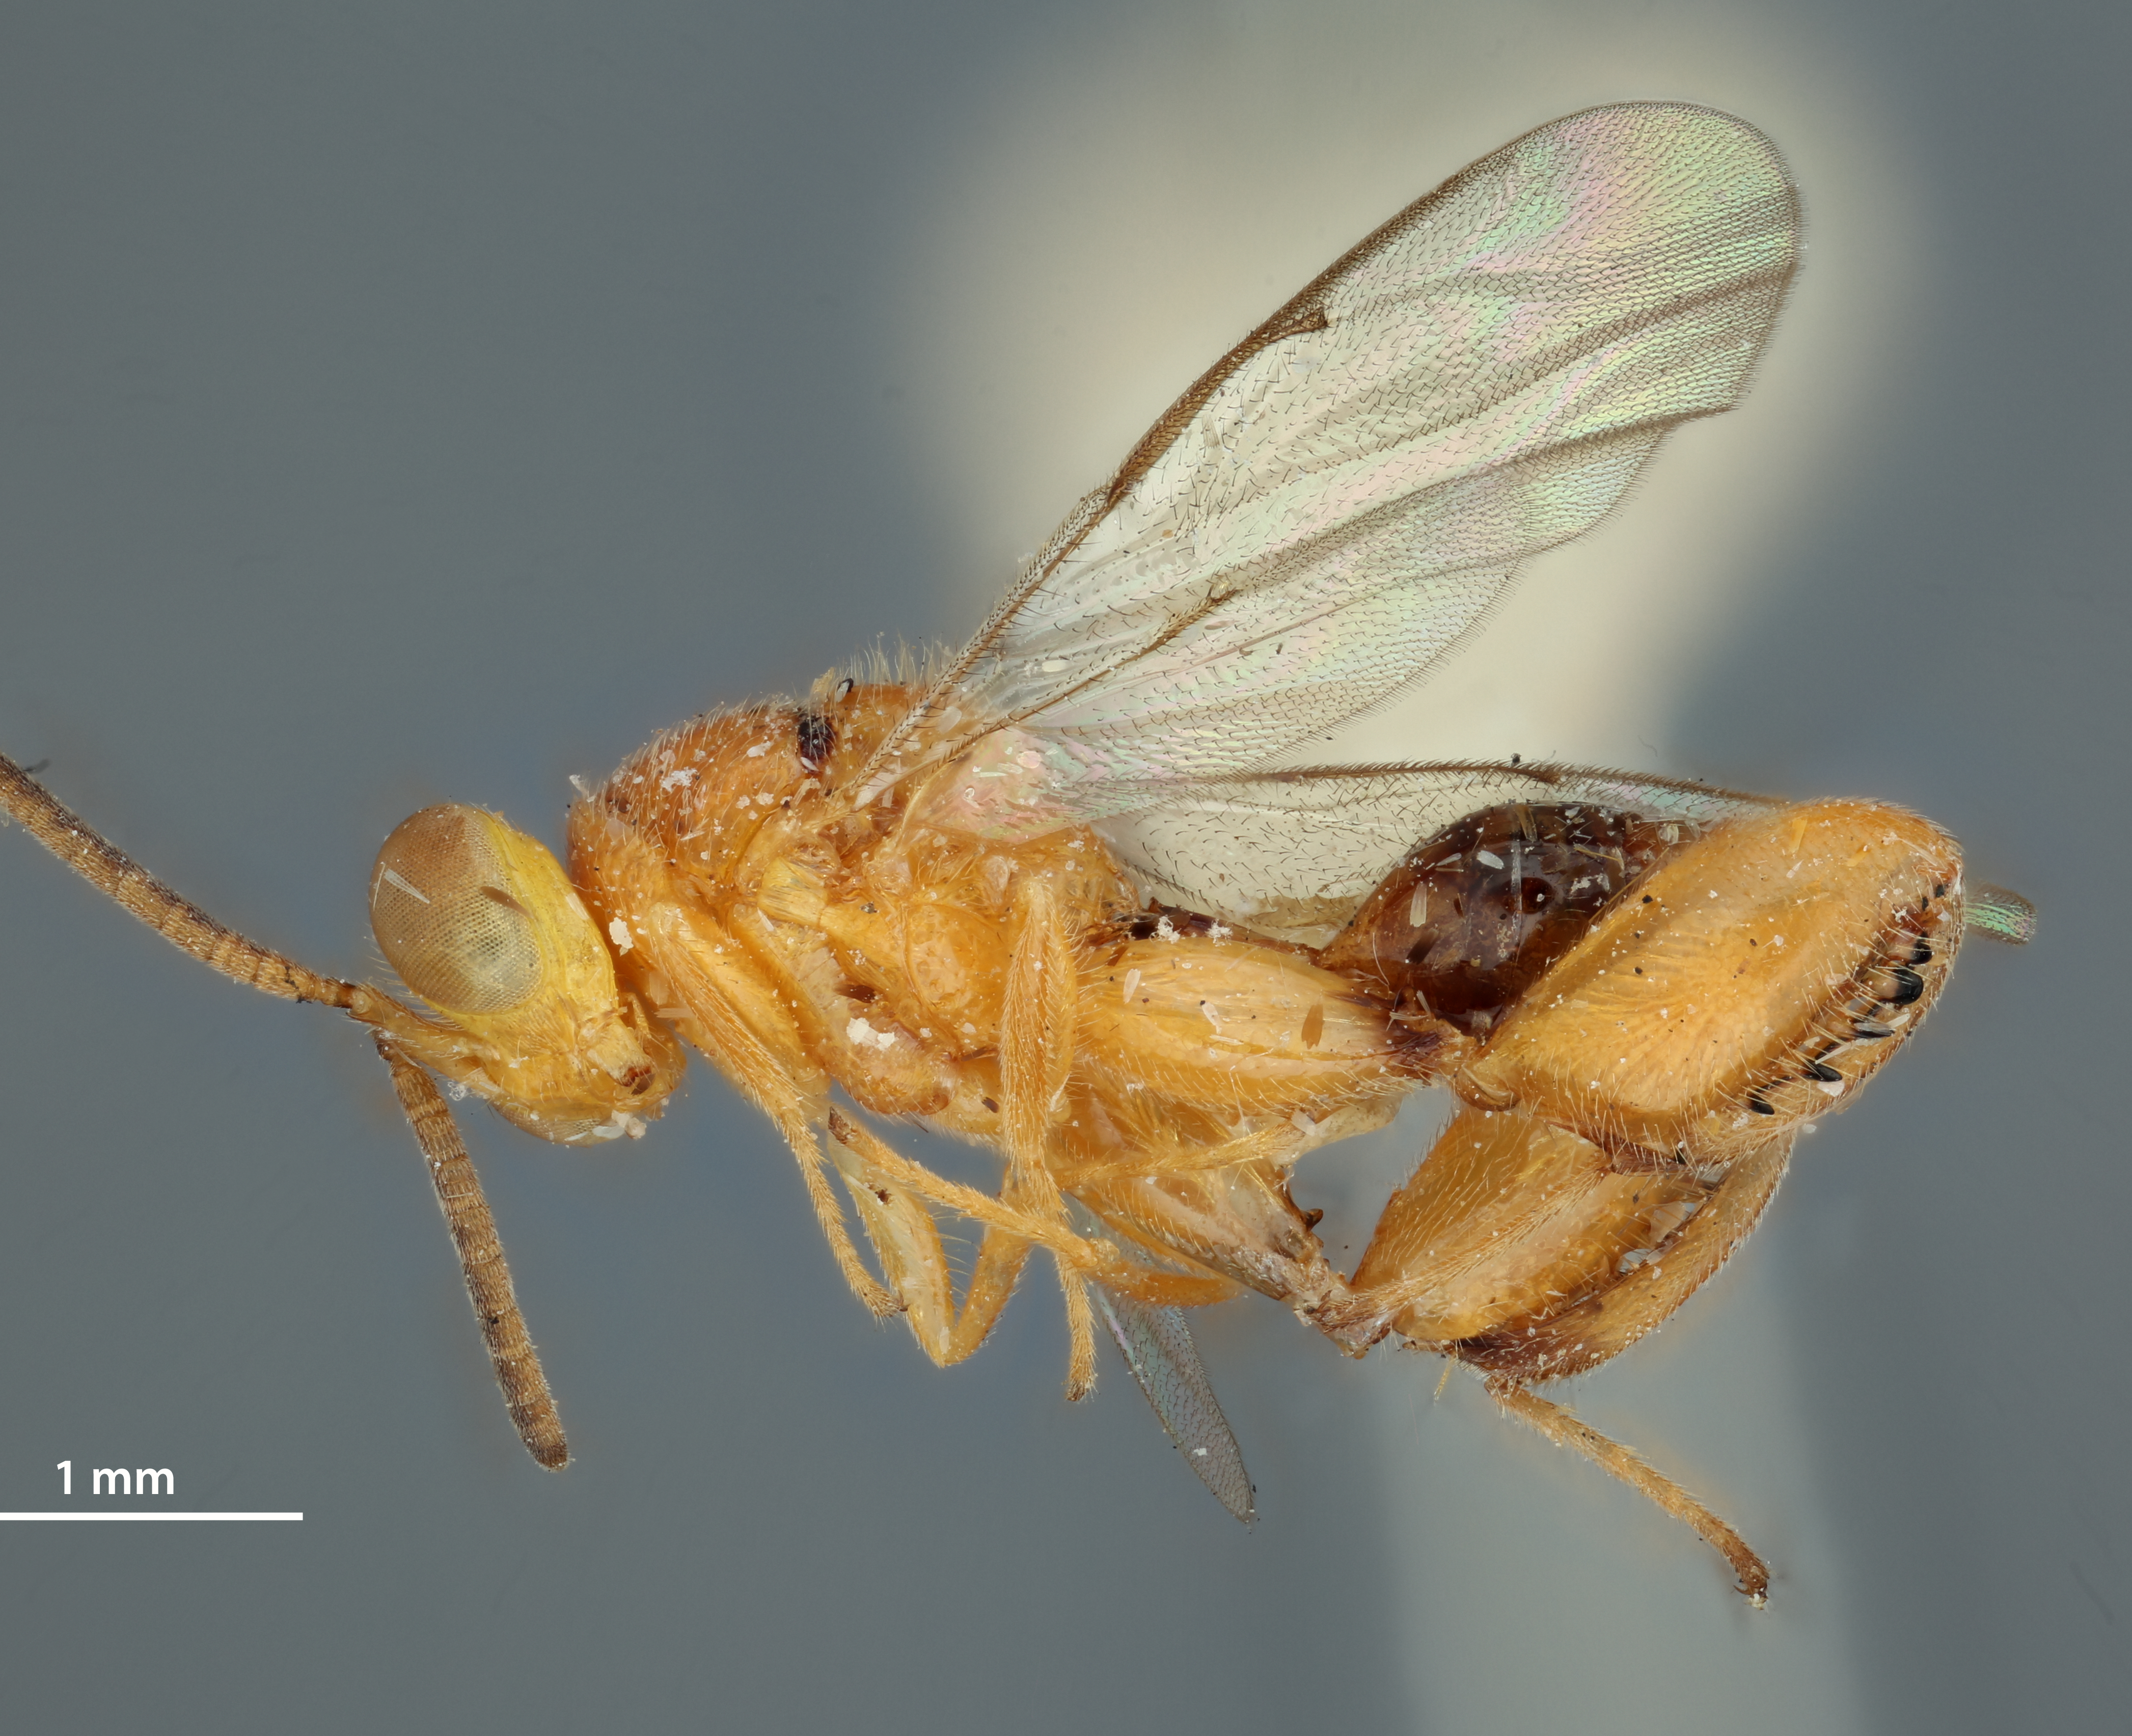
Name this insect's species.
Hexasmicra trinidadensis
